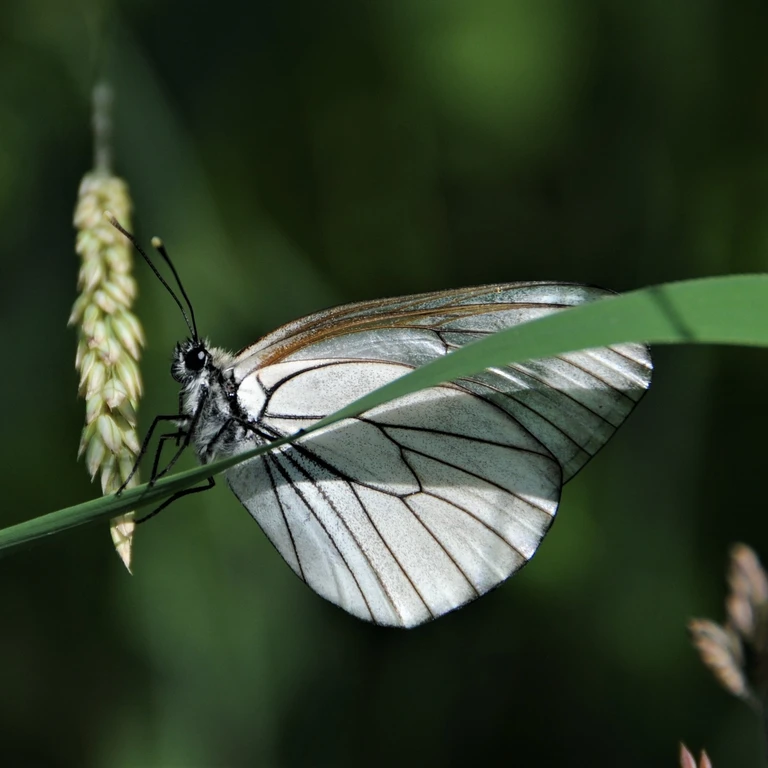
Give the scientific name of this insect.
Aporia crataegi
